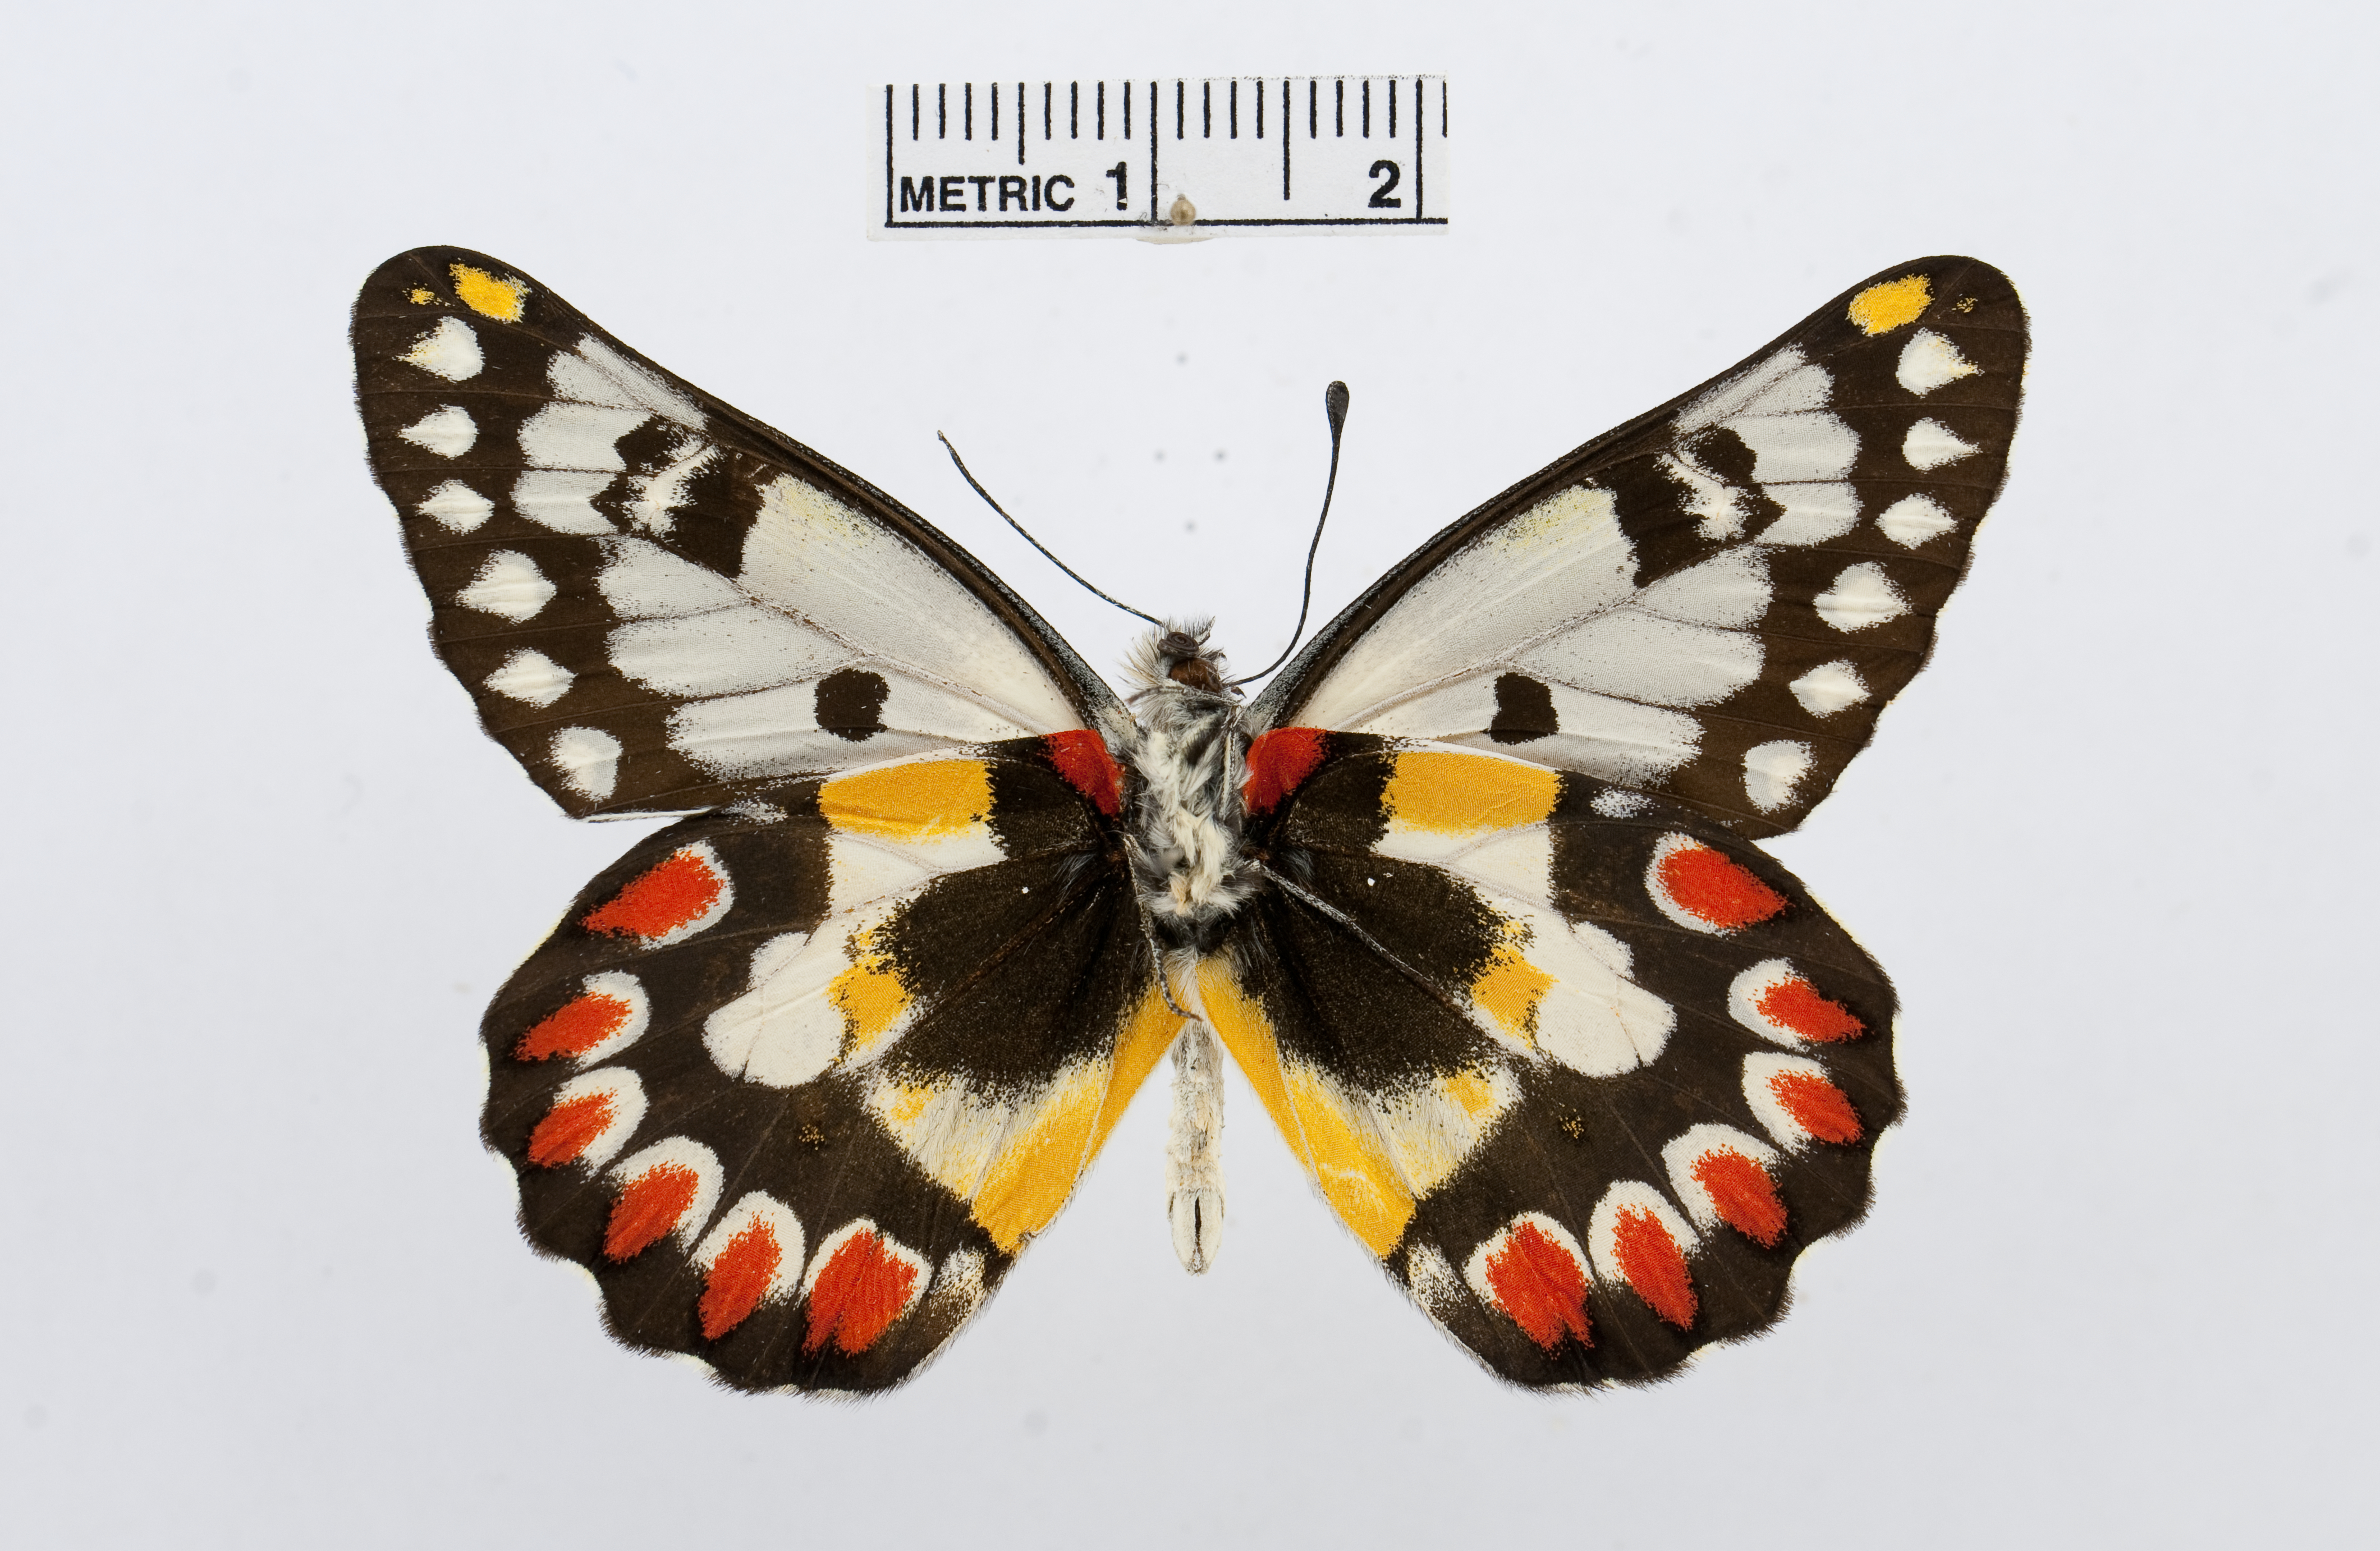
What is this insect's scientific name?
Delias aganippe
